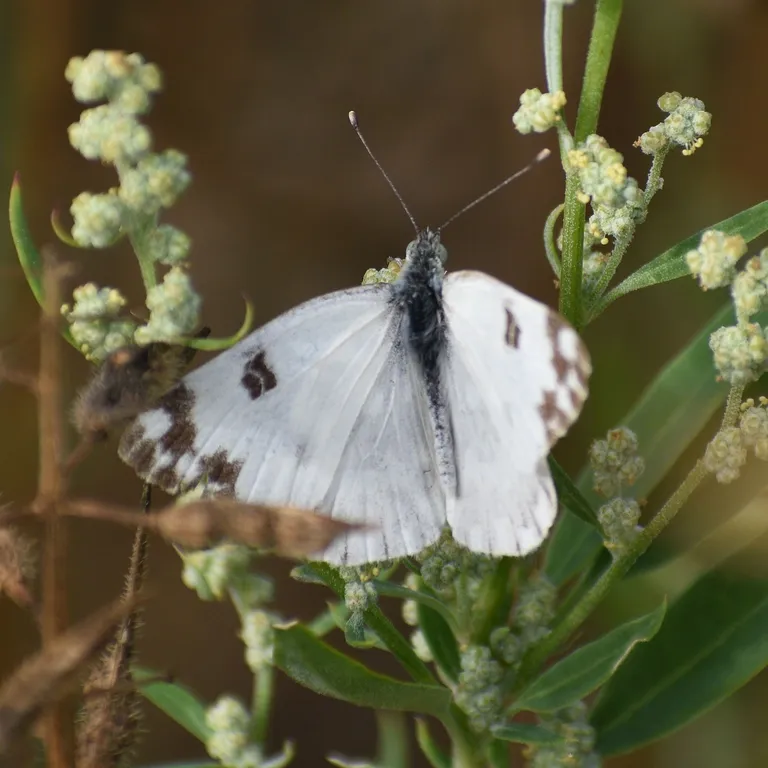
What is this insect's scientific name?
Pontia edusa
